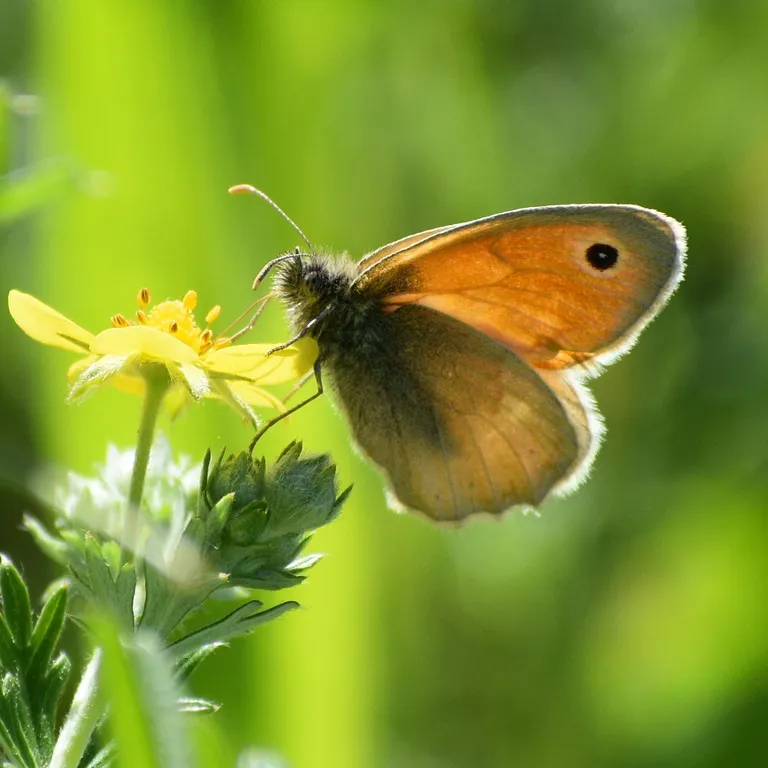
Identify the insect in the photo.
Coenonympha pamphilus
